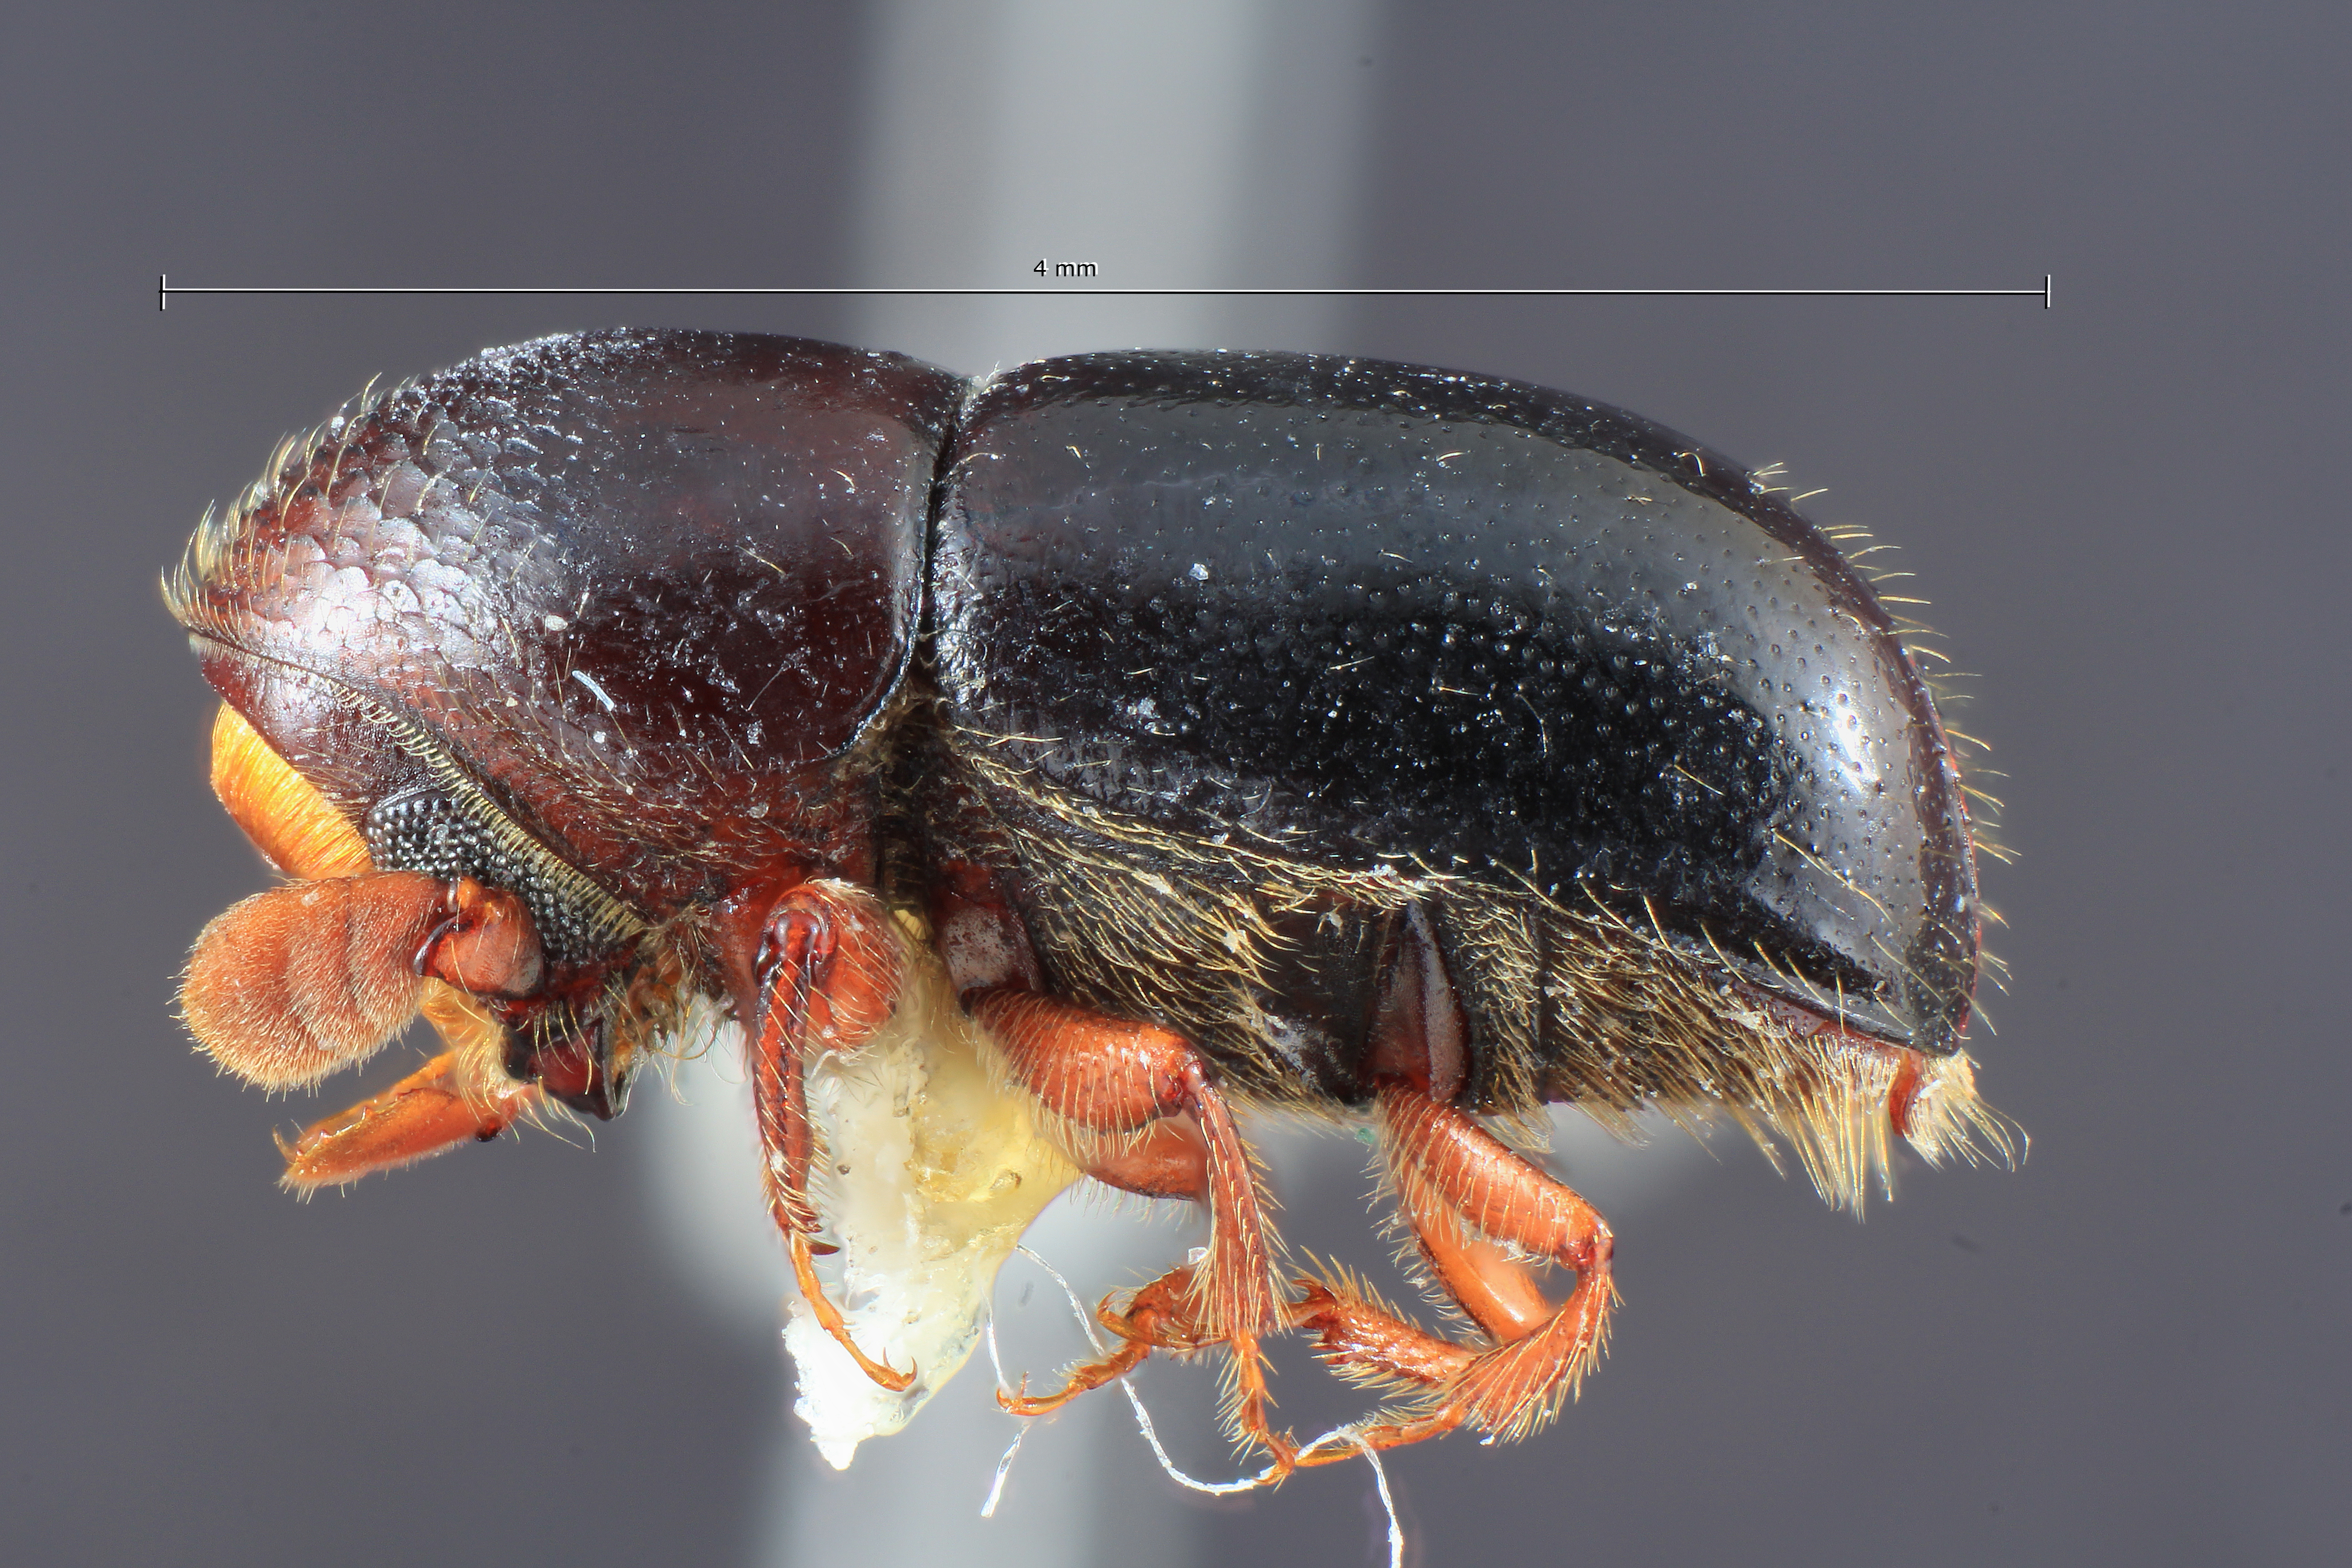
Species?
Corthylus concavus
